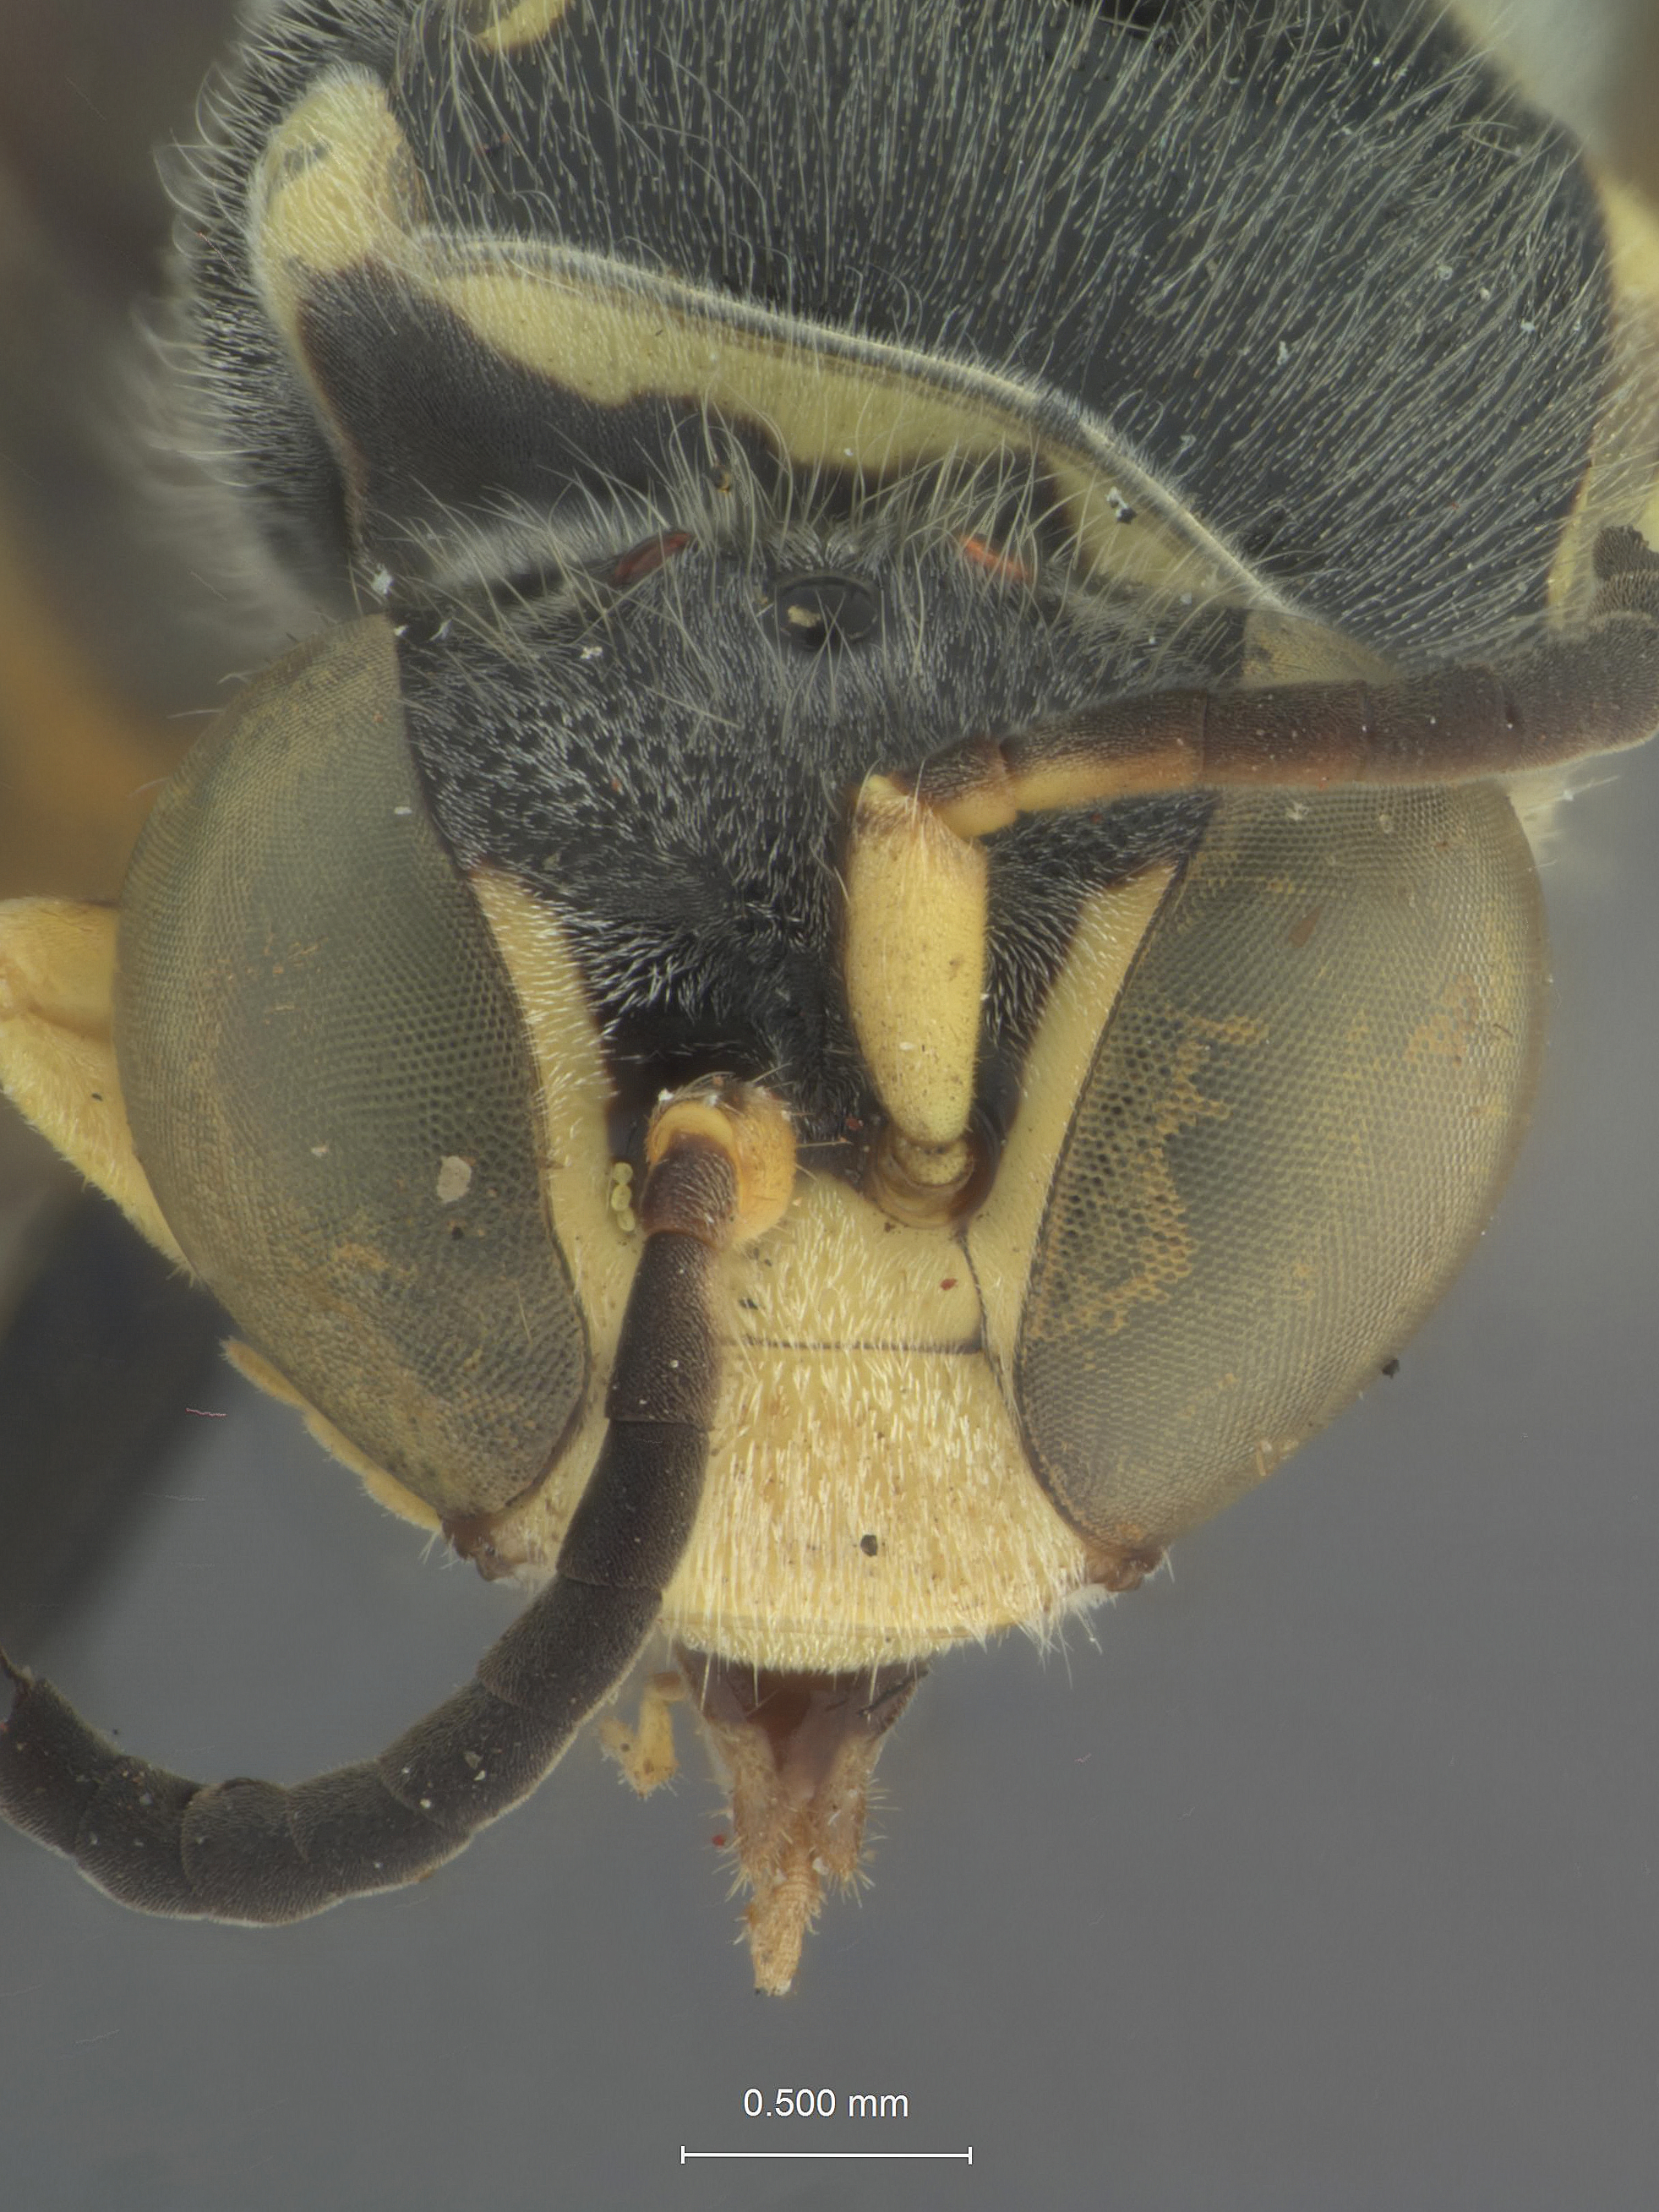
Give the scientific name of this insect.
Bembecinus nanus
